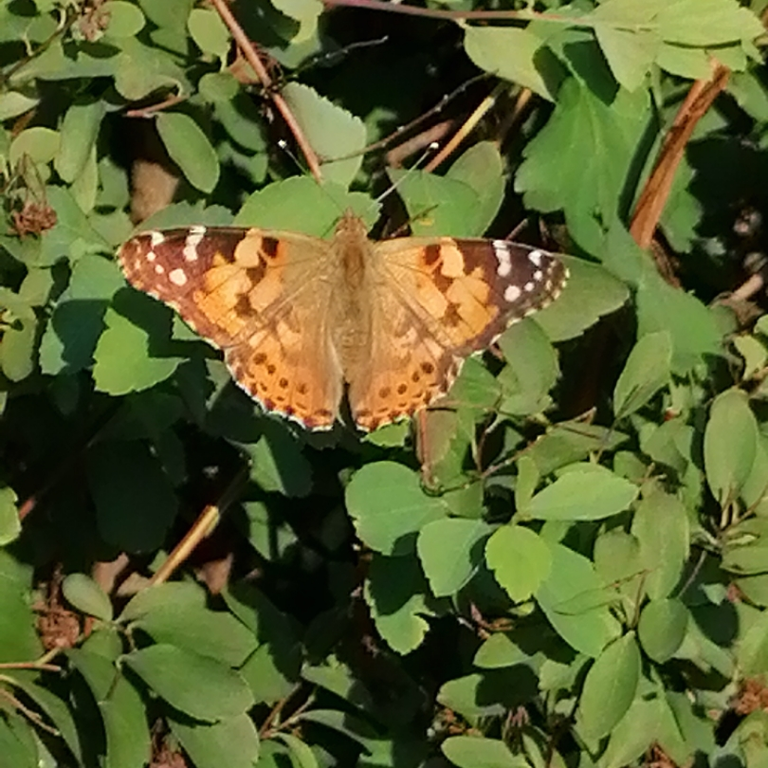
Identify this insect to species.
Vanessa cardui
